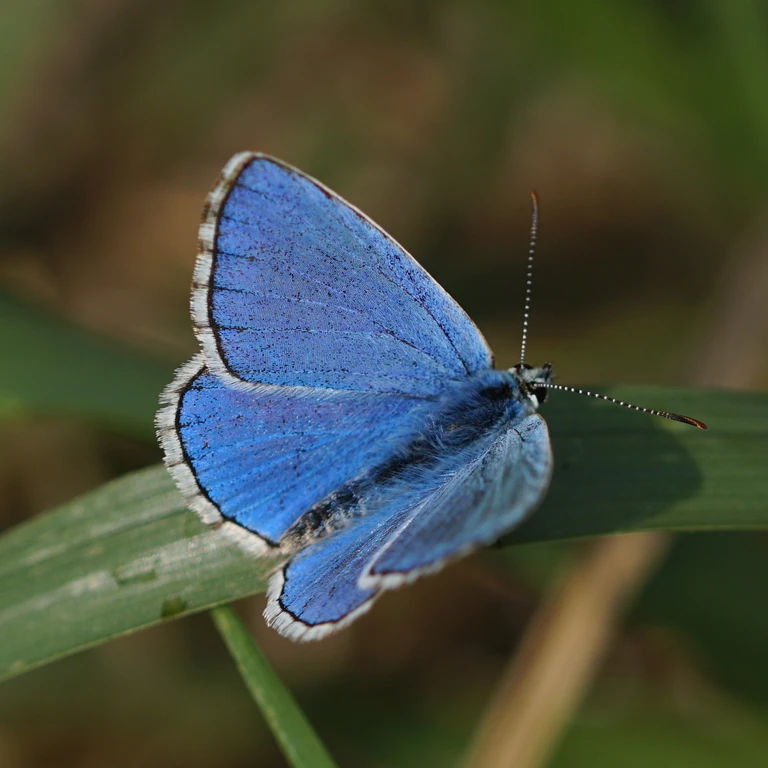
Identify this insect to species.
Lysandra bellargus
